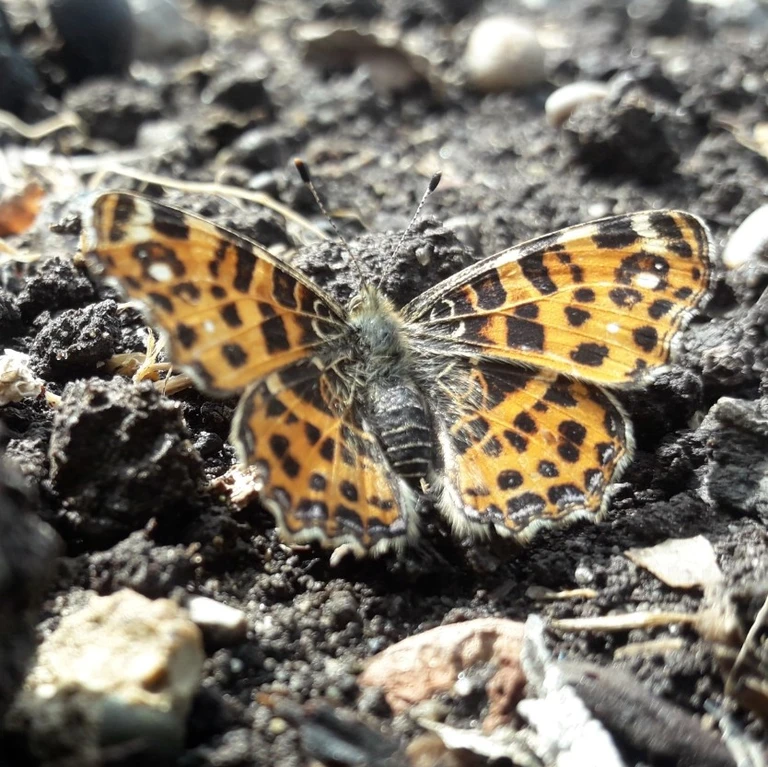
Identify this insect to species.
Araschnia levana
